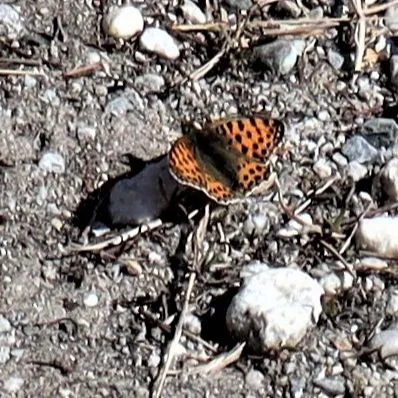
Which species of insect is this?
Issoria lathonia
